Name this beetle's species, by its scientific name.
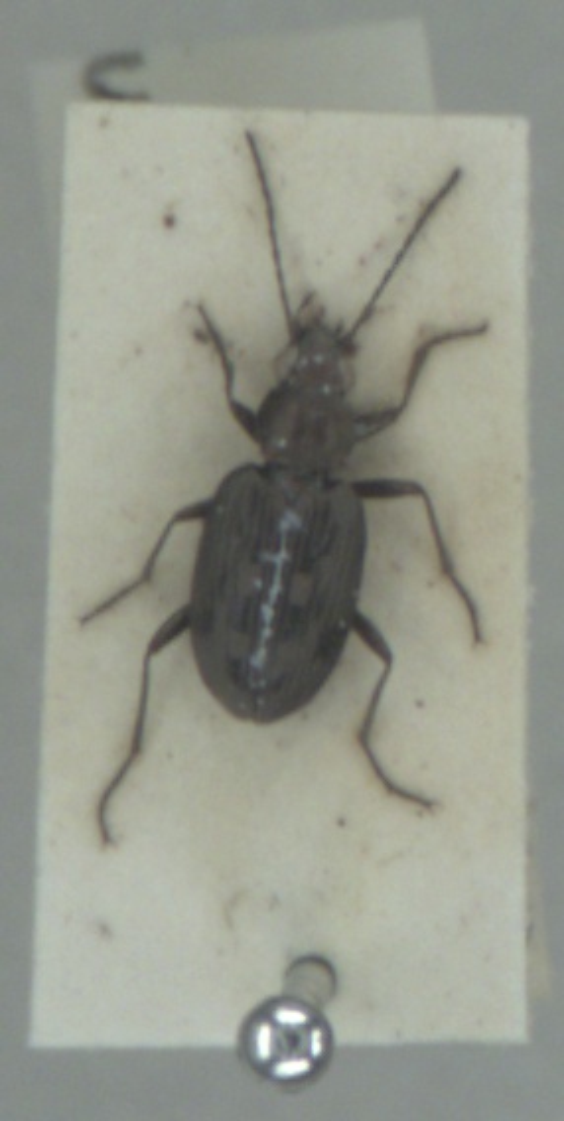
Bembidion litorale
